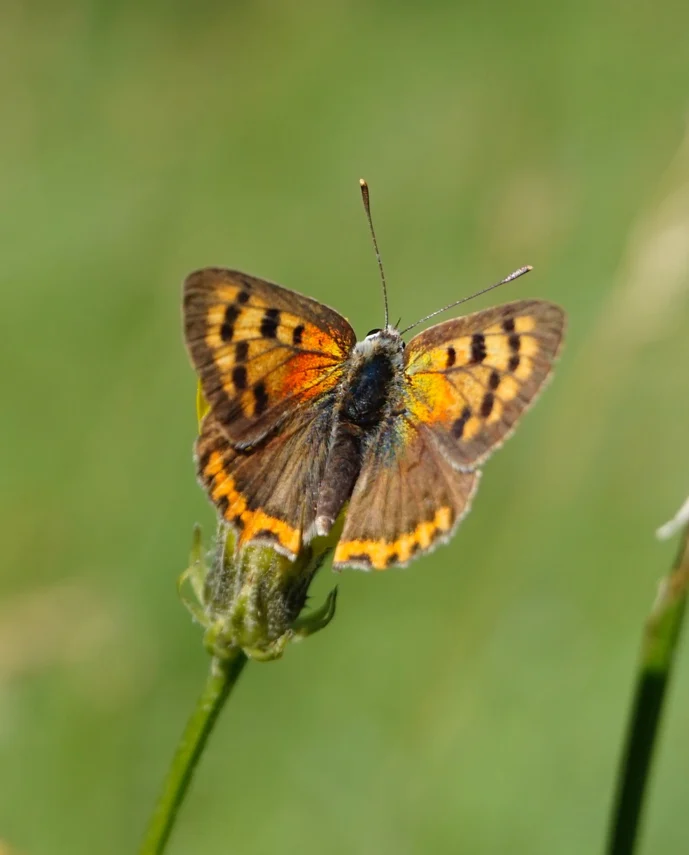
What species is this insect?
Lycaena phlaeas
